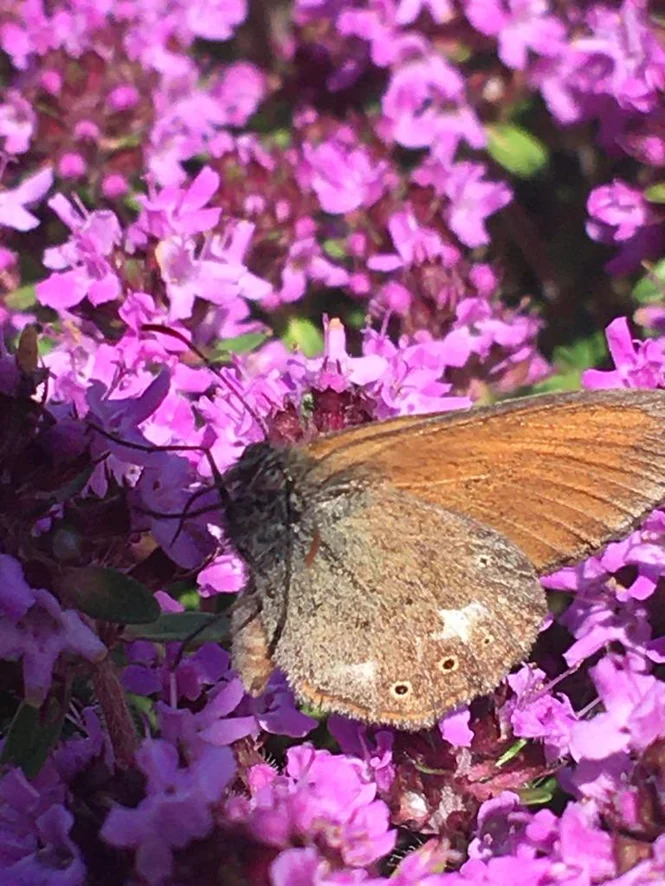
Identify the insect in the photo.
Coenonympha glycerion (also Coenonympha iphis)
